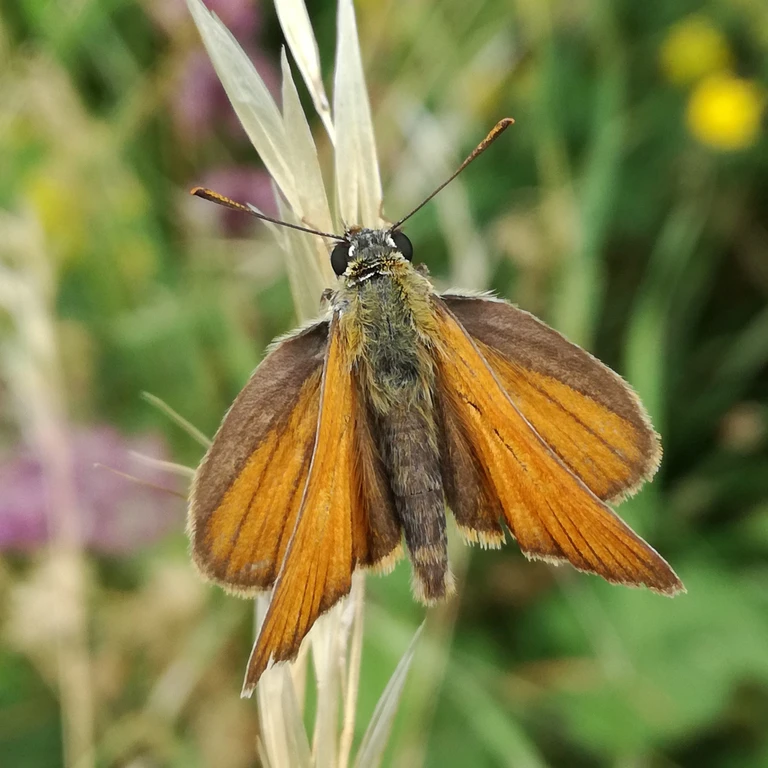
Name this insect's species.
Thymelicus sylvestris
